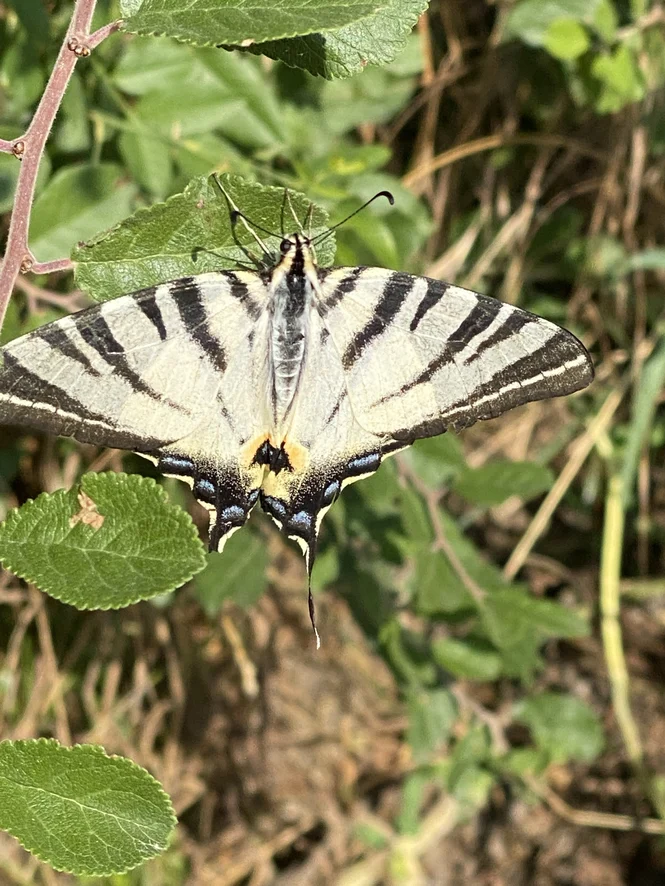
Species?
Iphiclides podalirius
